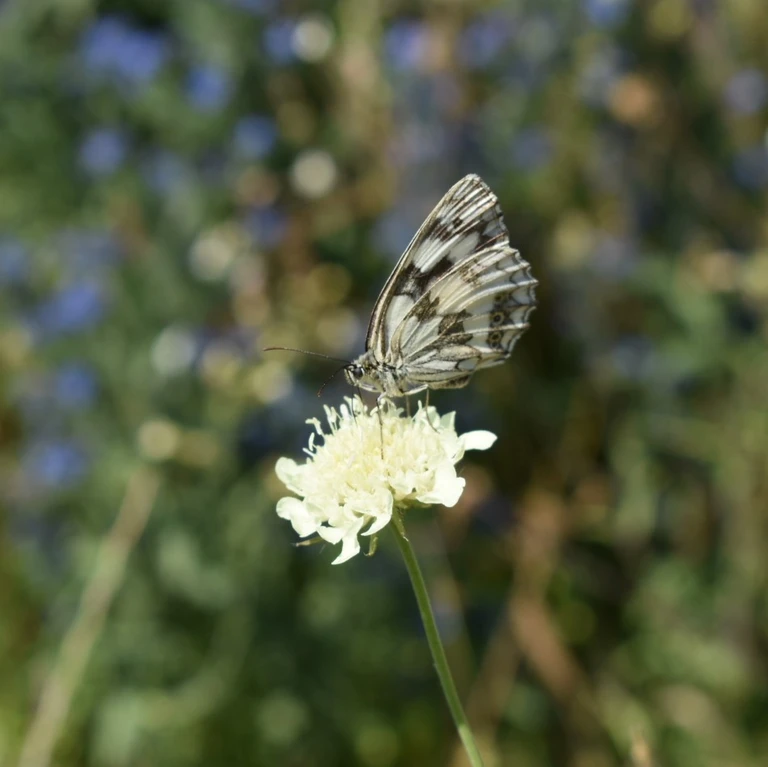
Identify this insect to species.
Melanargia galathea
